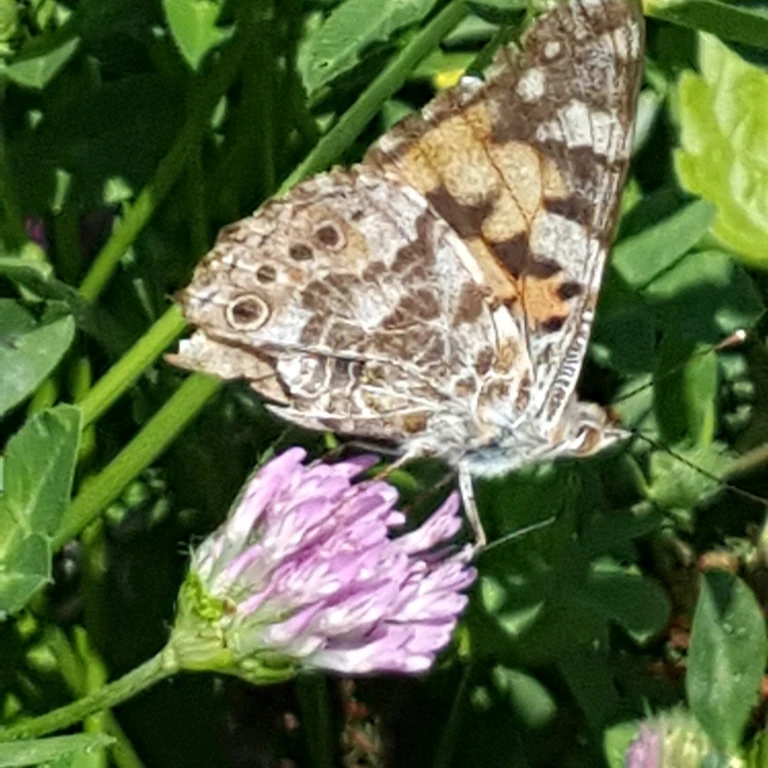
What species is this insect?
Vanessa cardui
